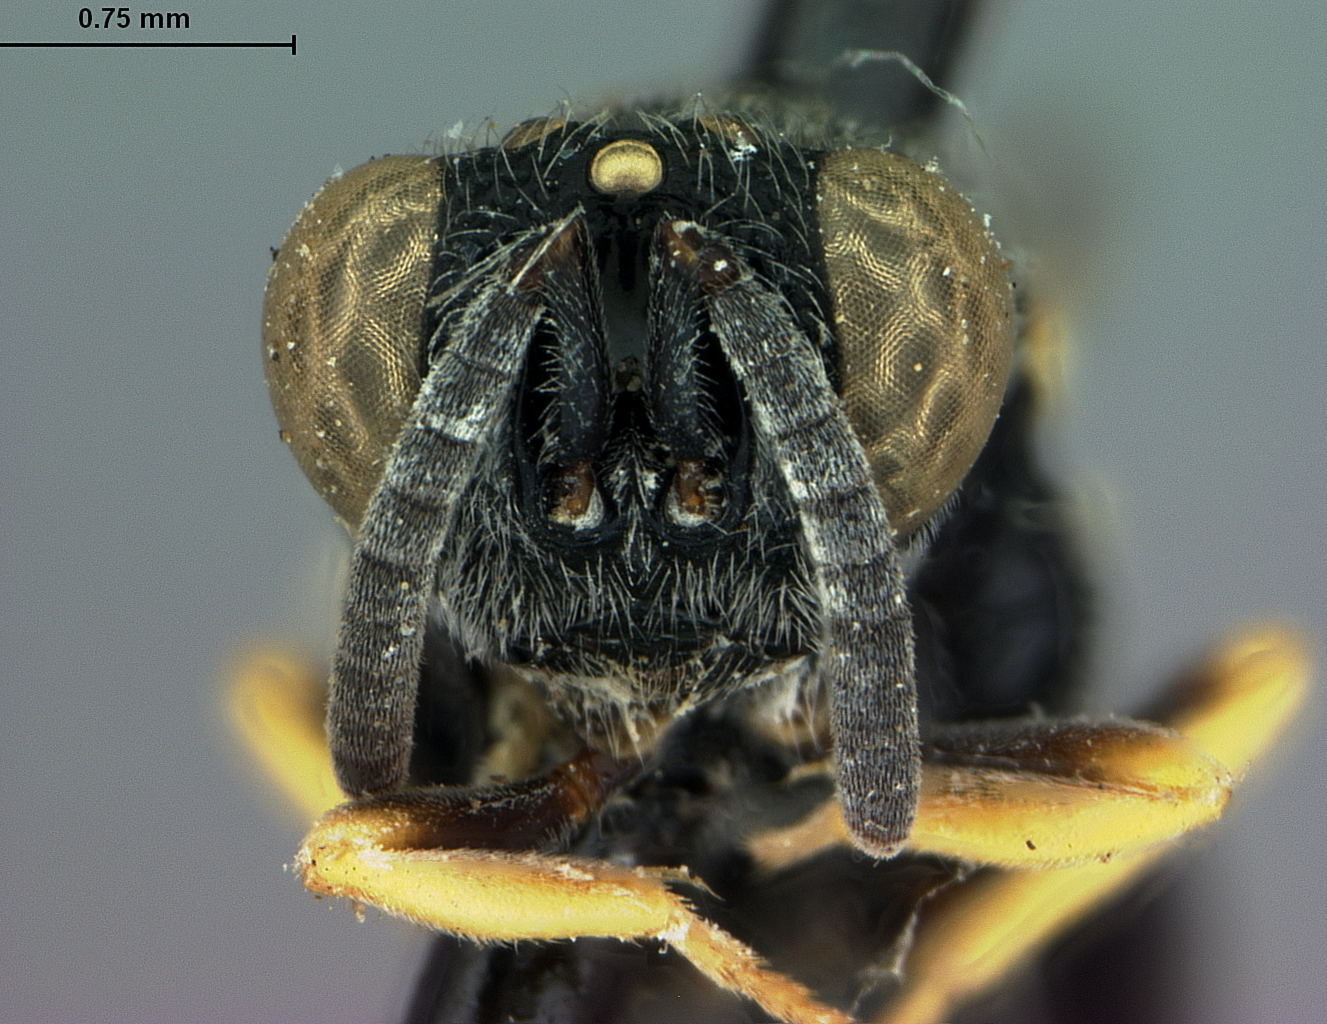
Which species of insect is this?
Chalcis albotibialis
